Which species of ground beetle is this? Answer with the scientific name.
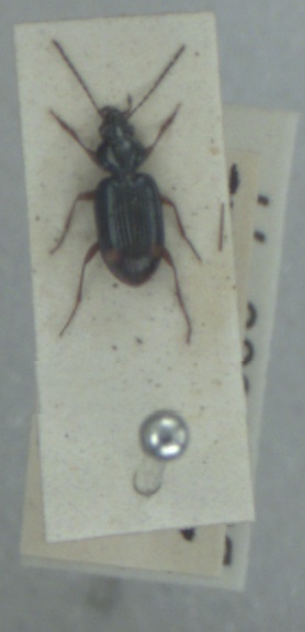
Bembidion biguttatum
